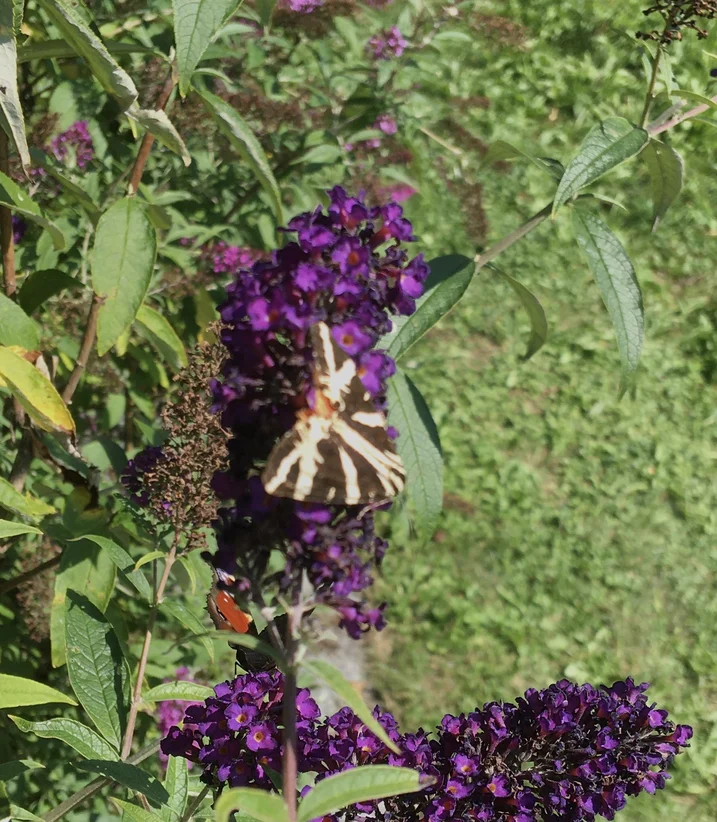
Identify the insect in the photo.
Euplagia quadripunctaria
